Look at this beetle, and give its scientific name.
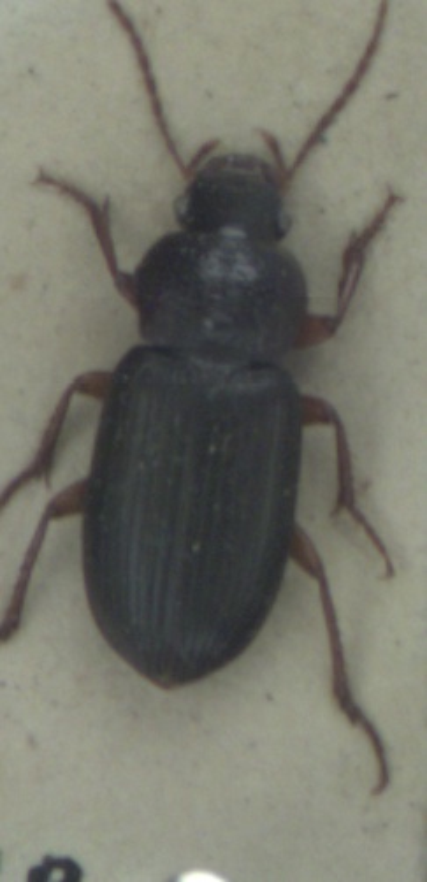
Ophonus azureus
